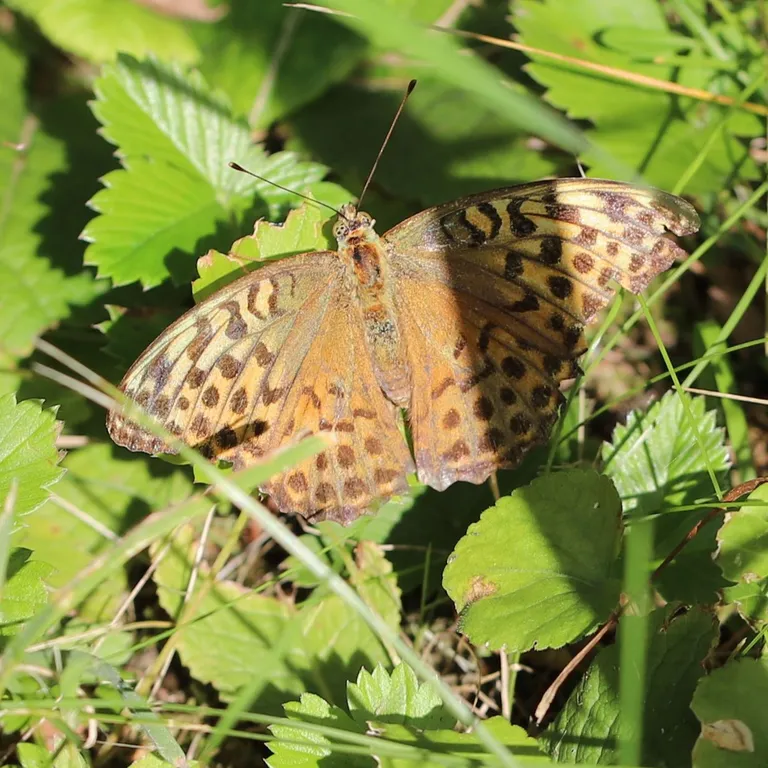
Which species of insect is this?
Argynnis paphia
